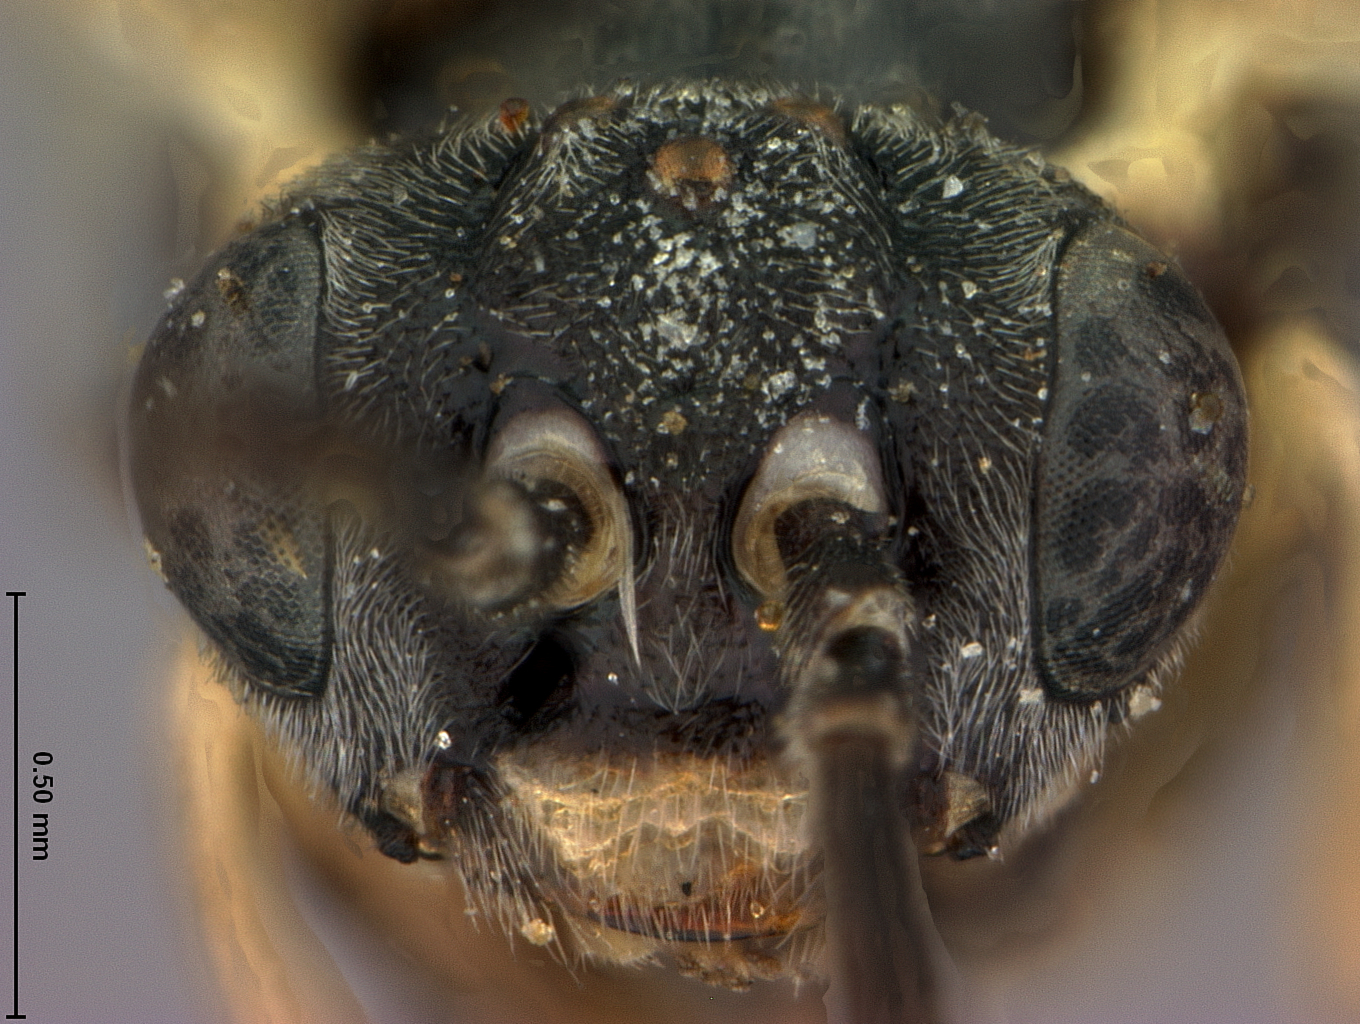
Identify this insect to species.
Poecilostoma submaculata
